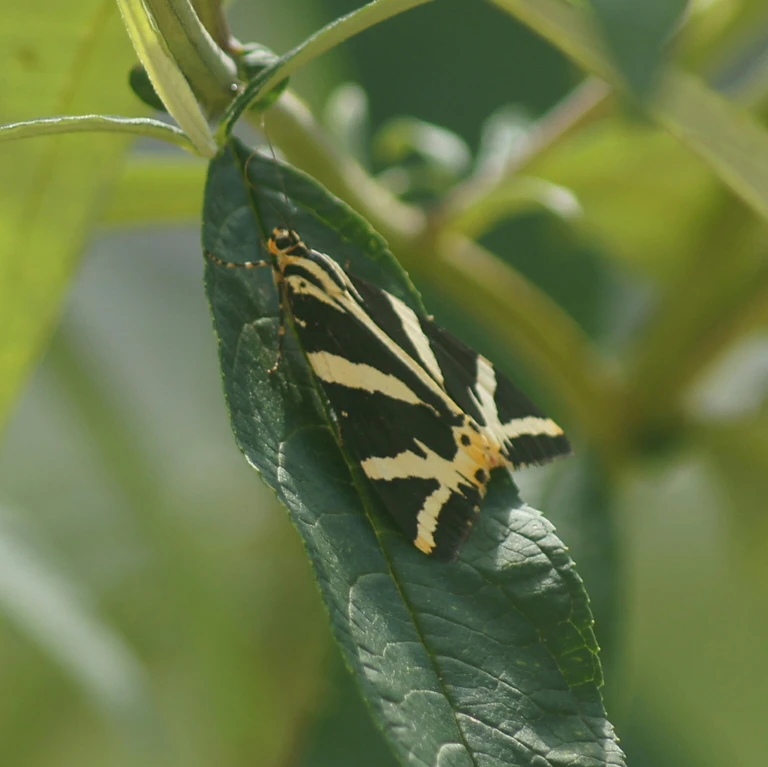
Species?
Euplagia quadripunctaria
